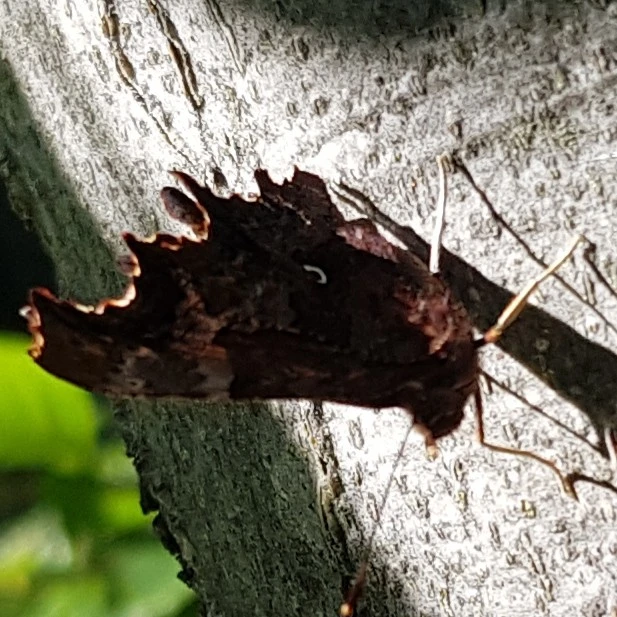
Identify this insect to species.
Polygonia c-album
